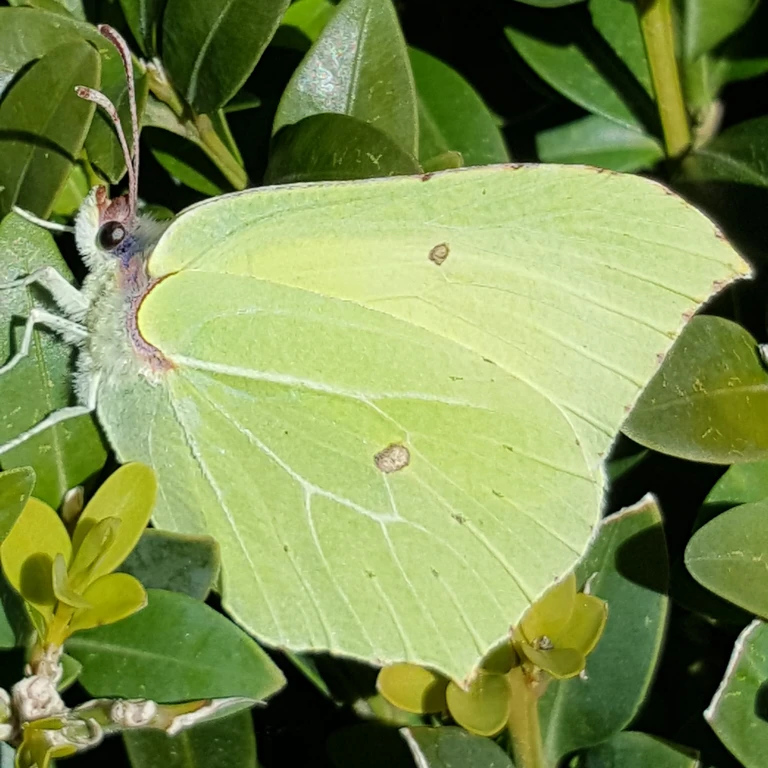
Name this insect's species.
Gonepteryx rhamni
